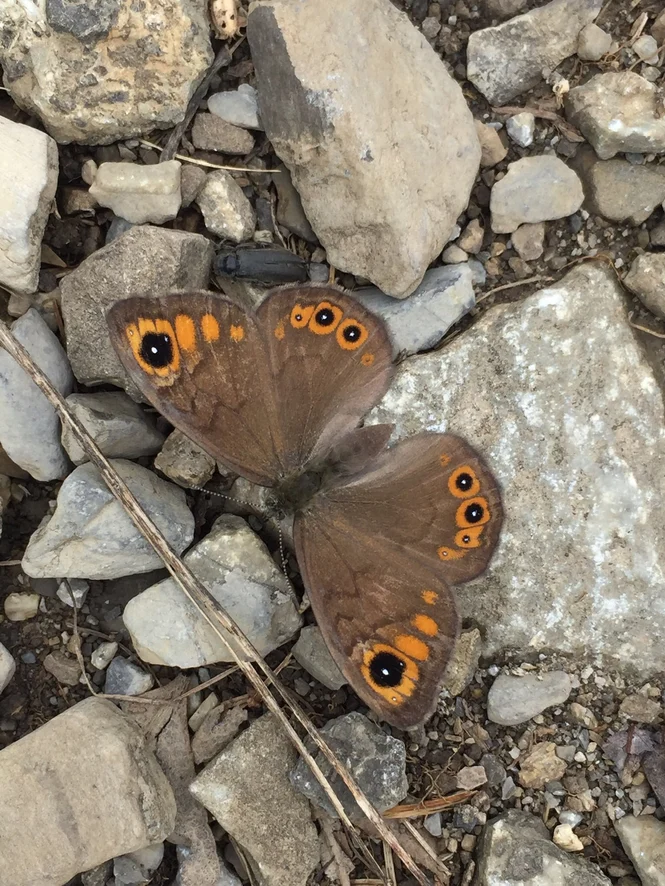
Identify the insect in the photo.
Lasiommata petropolitana (also Pararge petropolitana)
